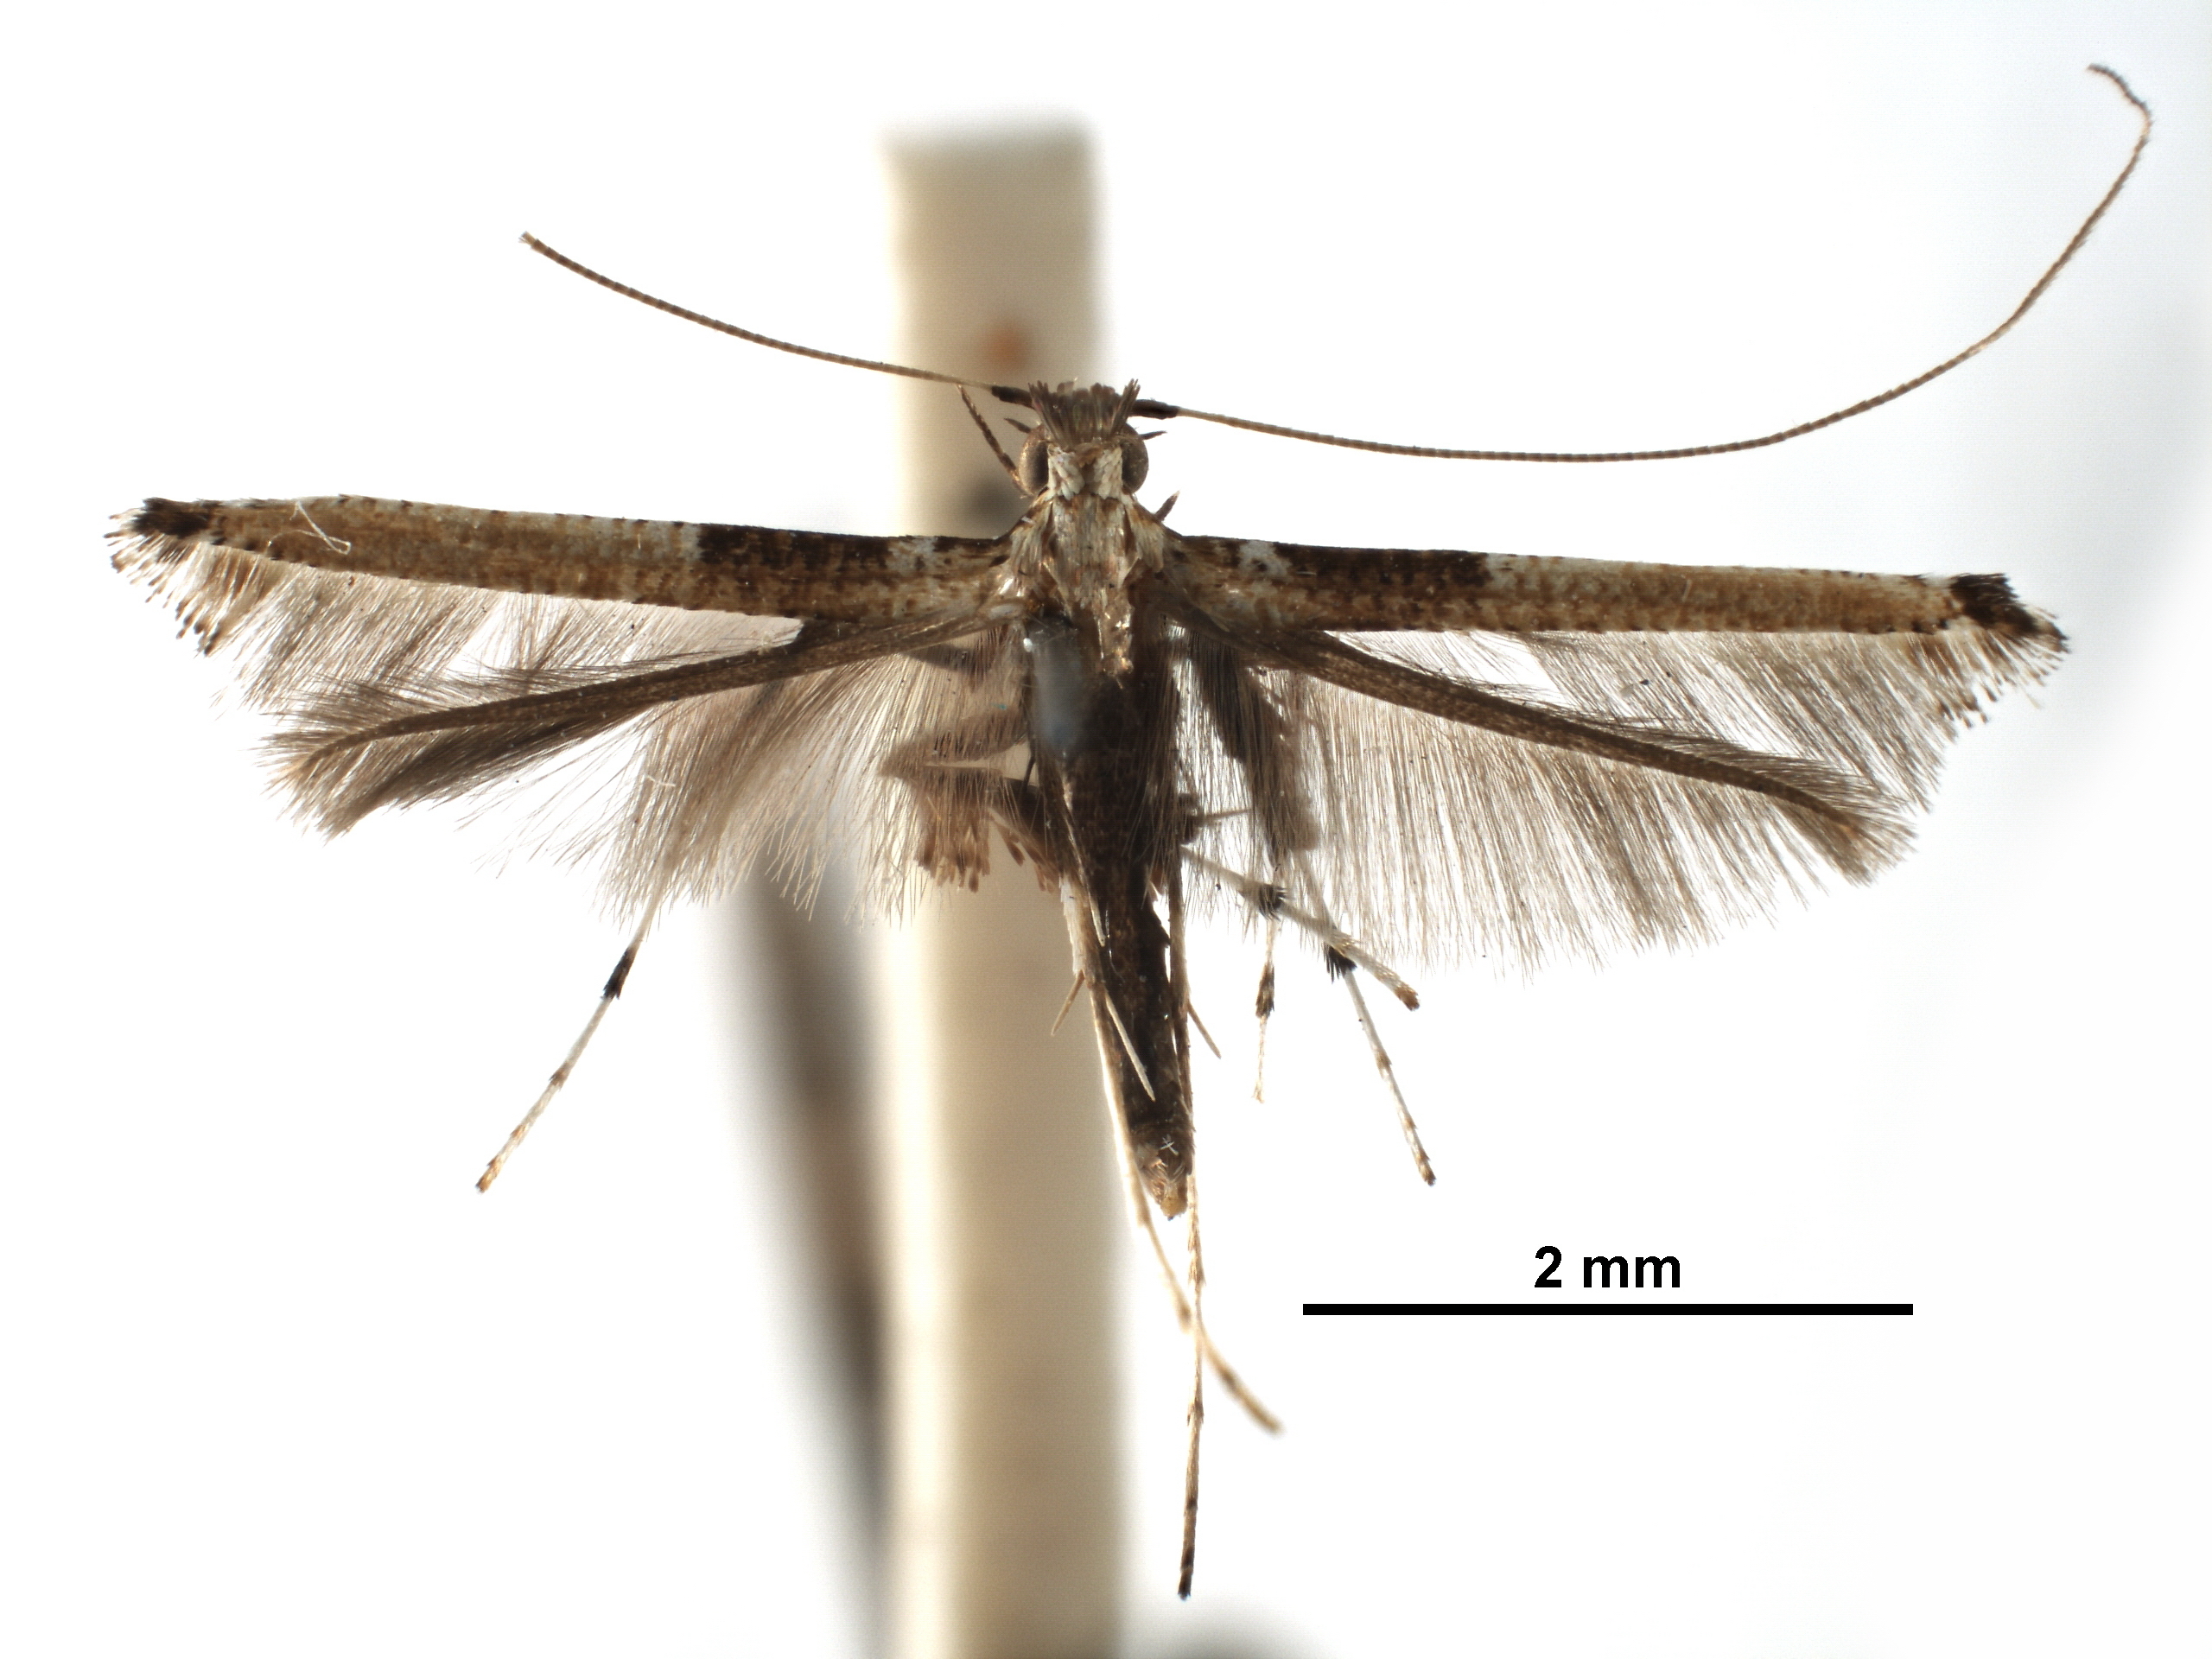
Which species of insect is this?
Povolnya platycosma
